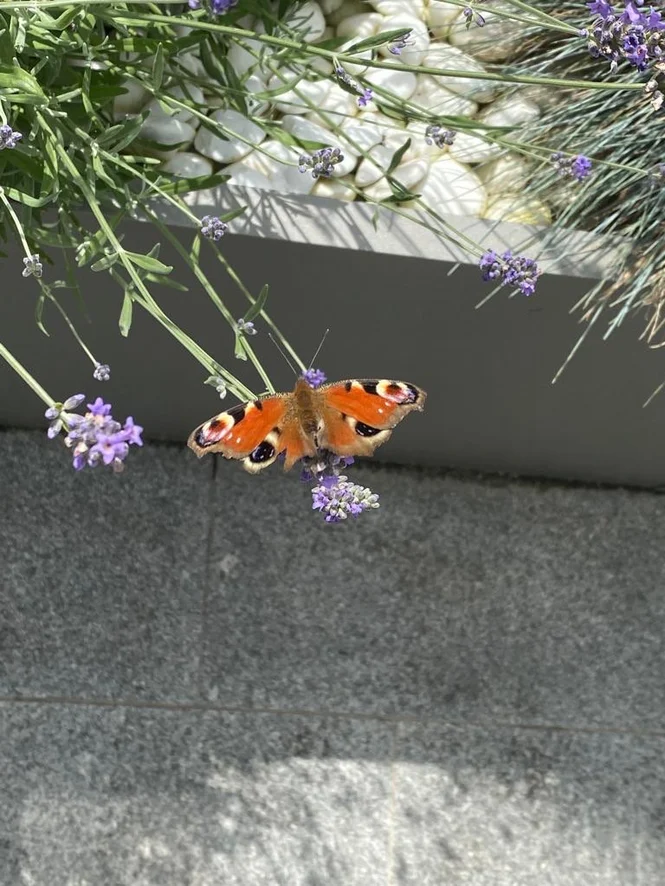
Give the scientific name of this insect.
Aglais io
